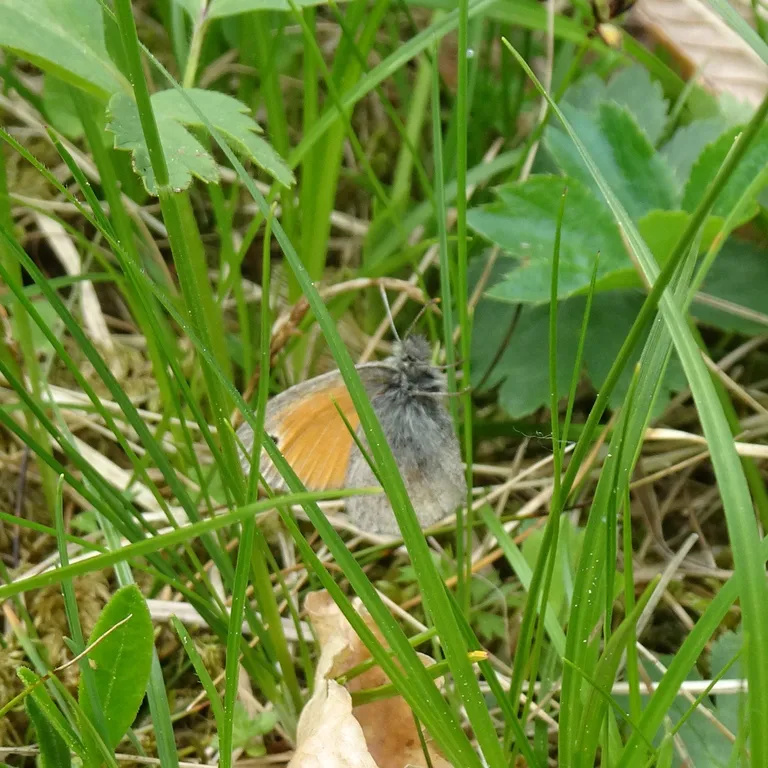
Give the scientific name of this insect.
Coenonympha pamphilus
